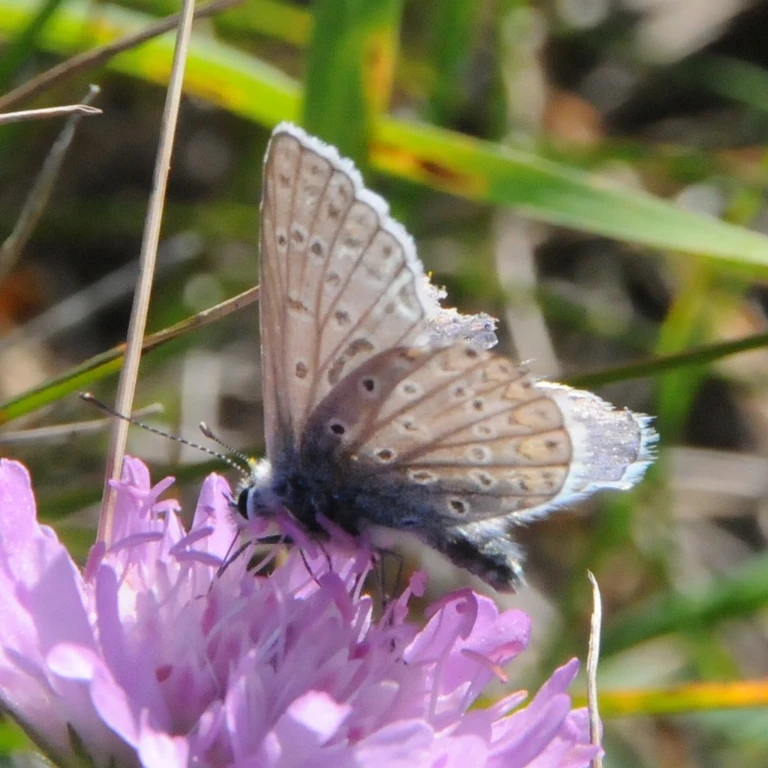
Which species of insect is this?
Polyommatus icarus
